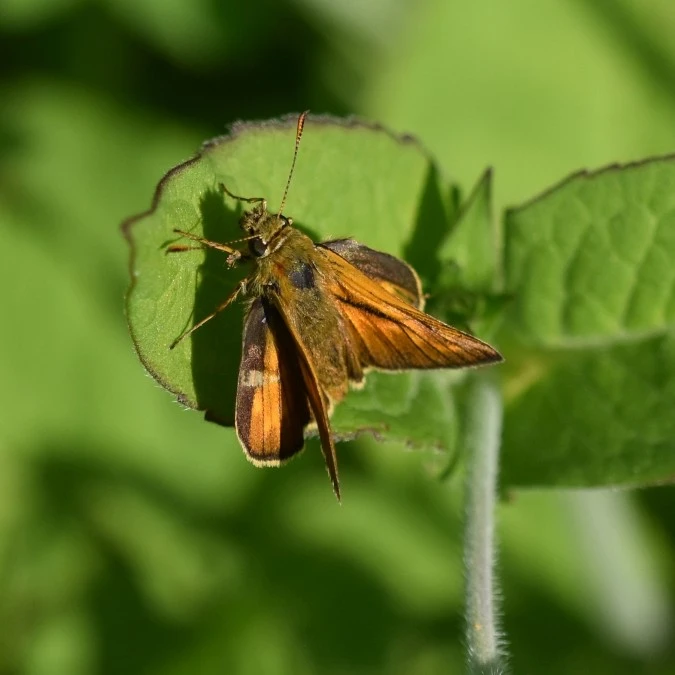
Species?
Ochlodes sylvanus (also Ochlodes venata)
